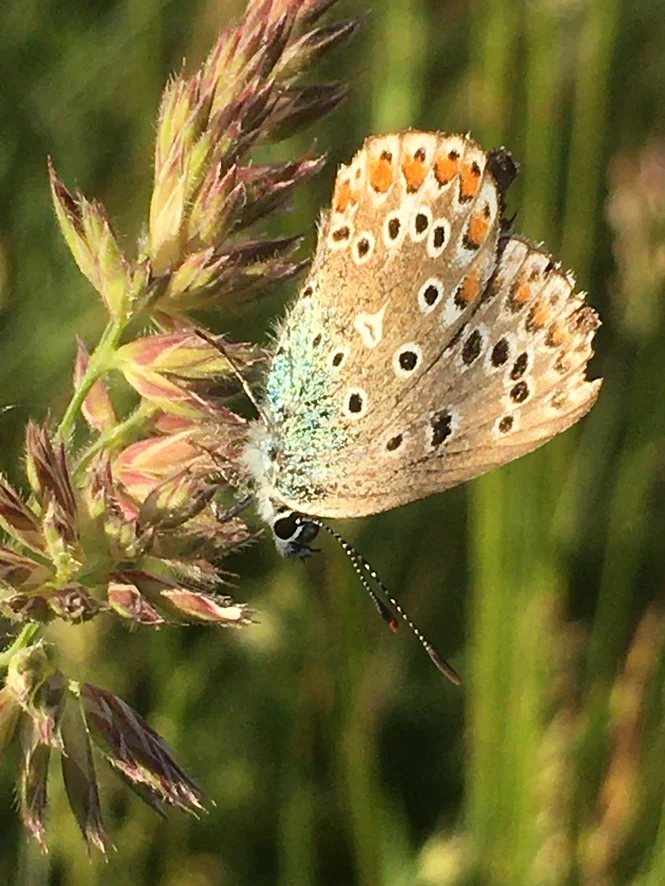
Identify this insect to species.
Polyommatus icarus
